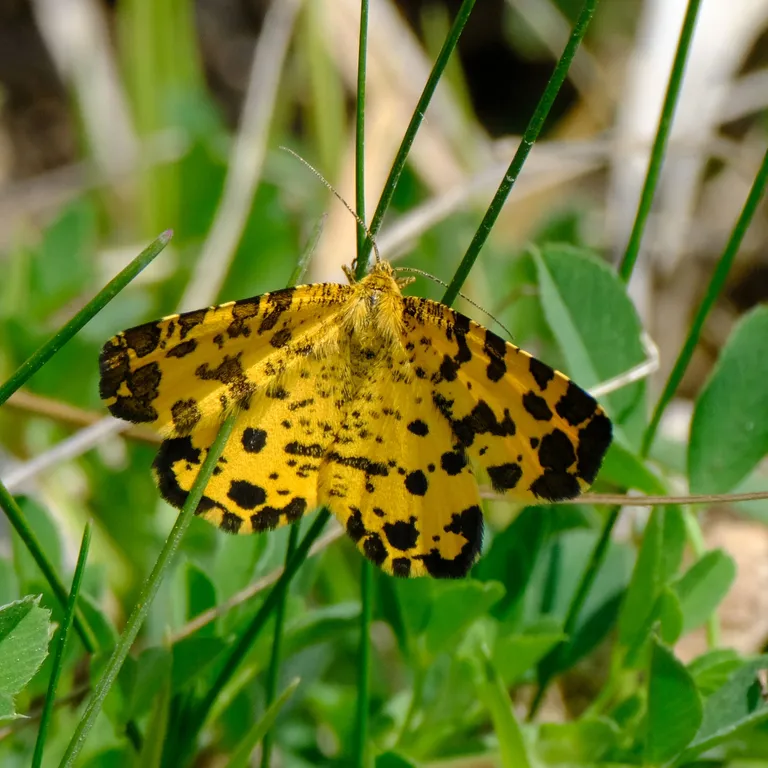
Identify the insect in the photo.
Pseudopanthera macularia
